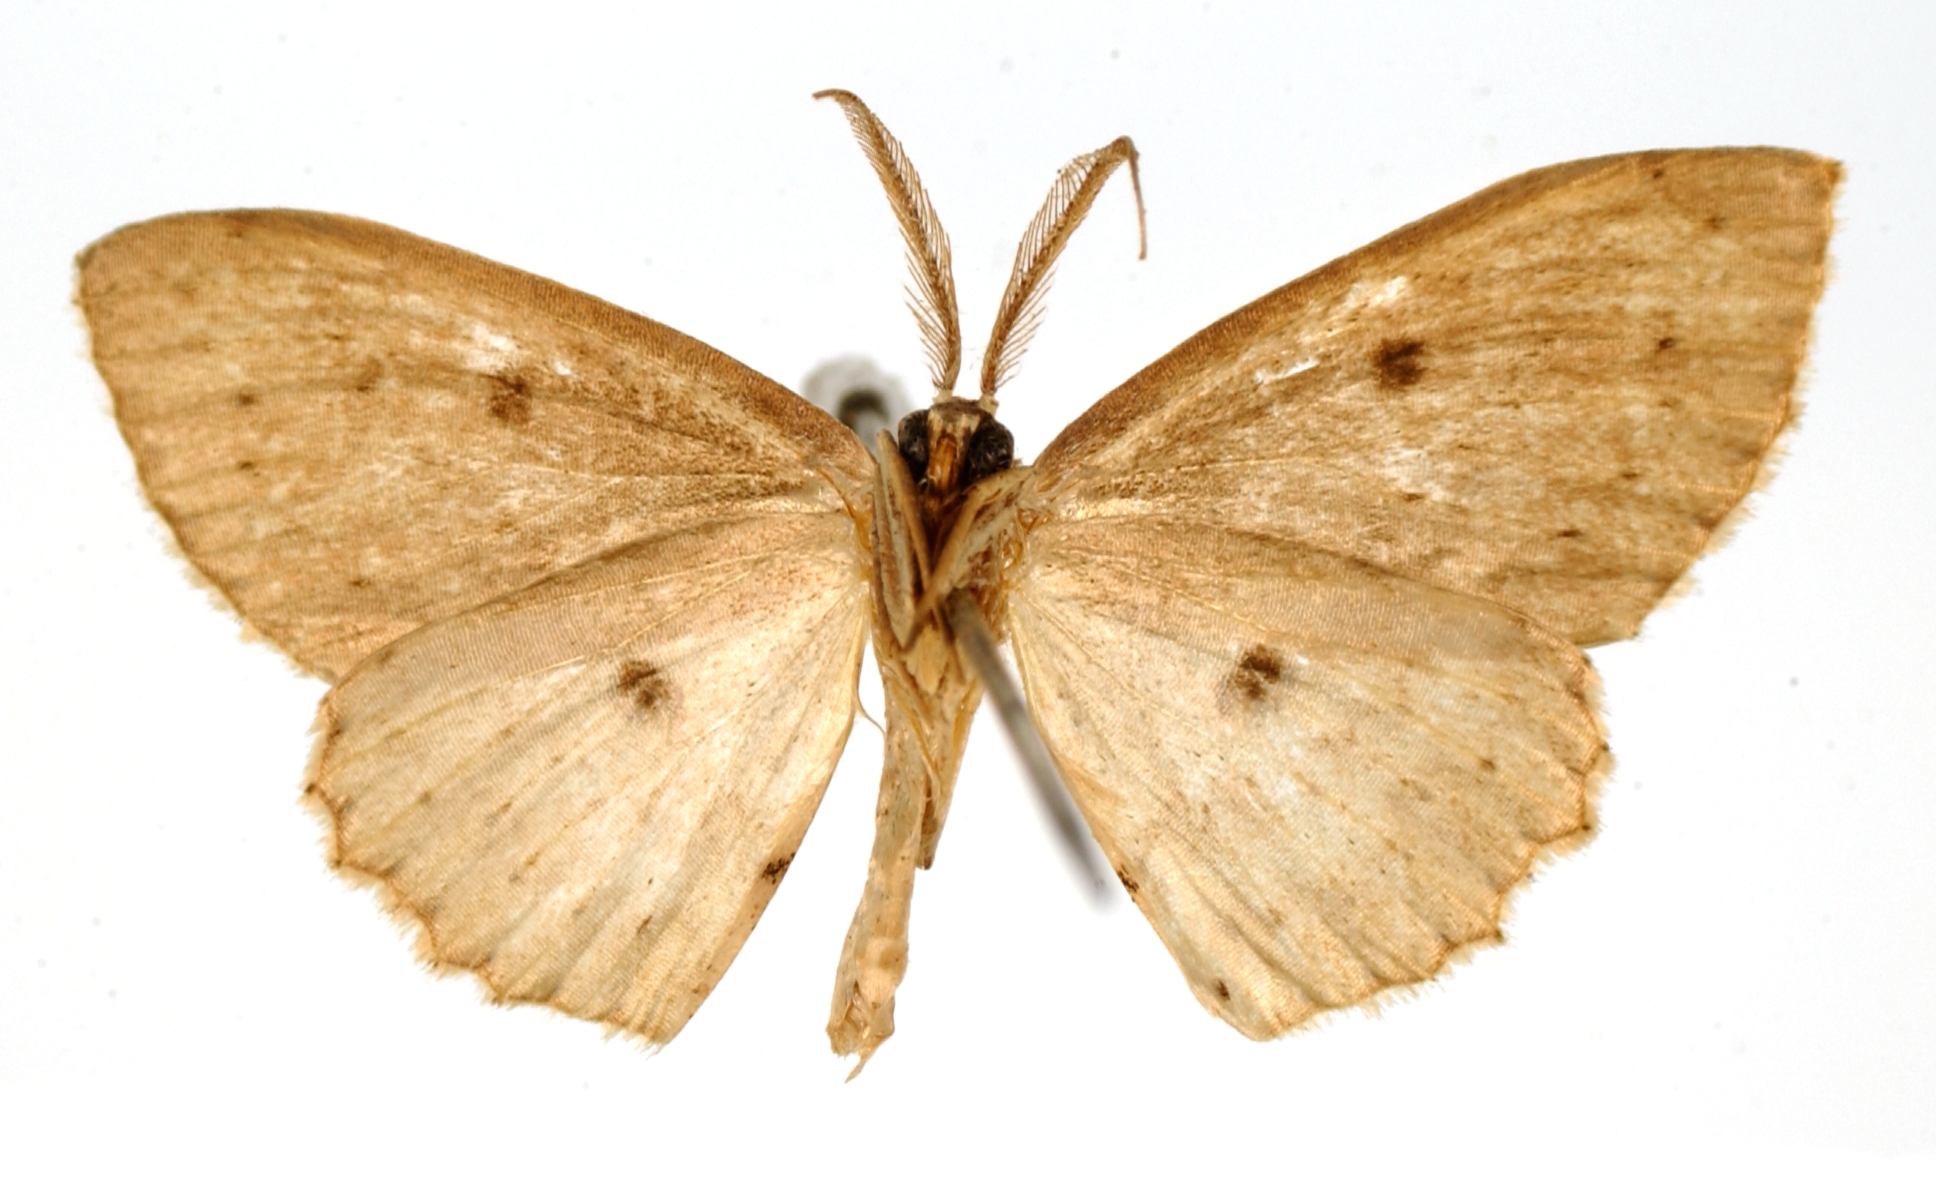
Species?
Anisodes punctigera
